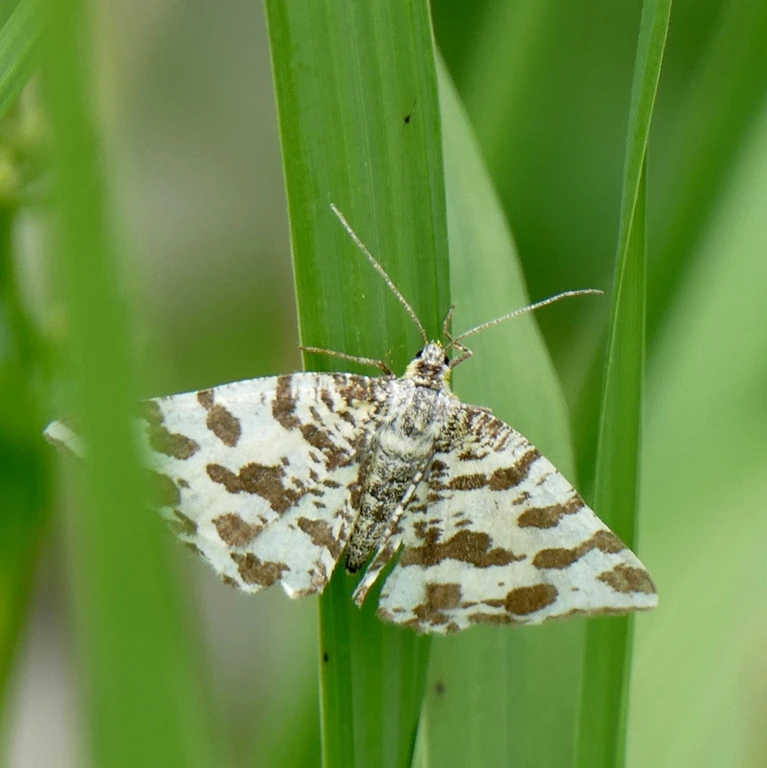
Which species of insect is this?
Pseudopanthera macularia
